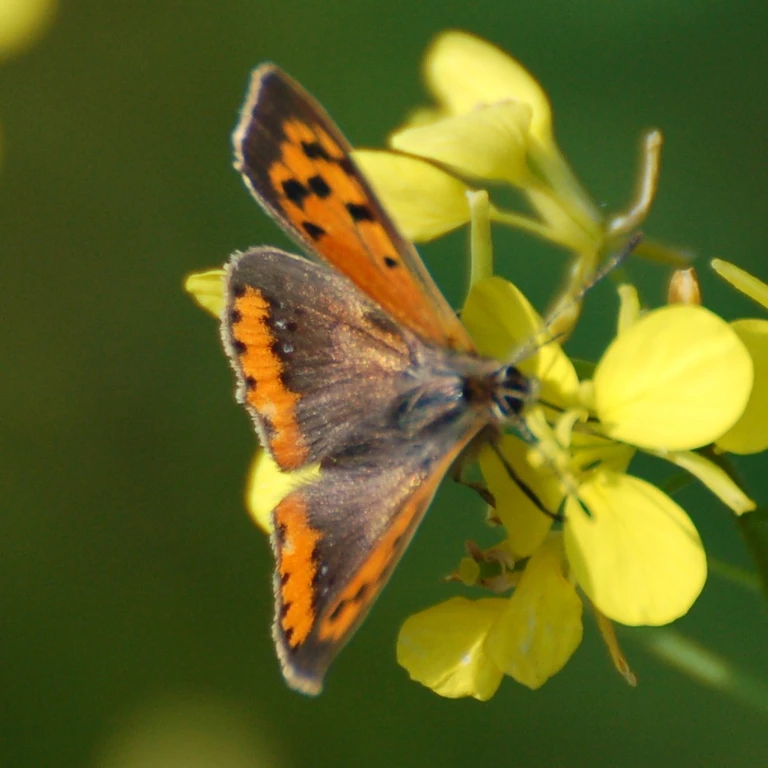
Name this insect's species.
Lycaena phlaeas
